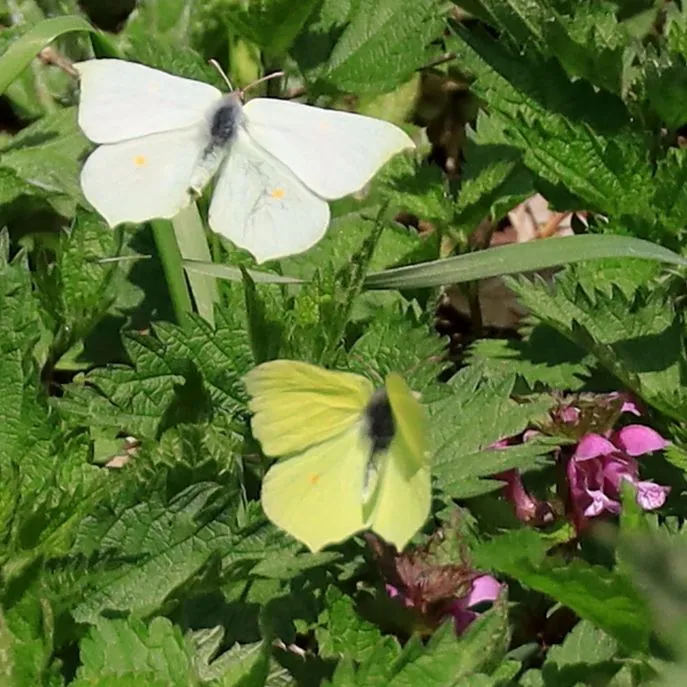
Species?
Gonepteryx rhamni
